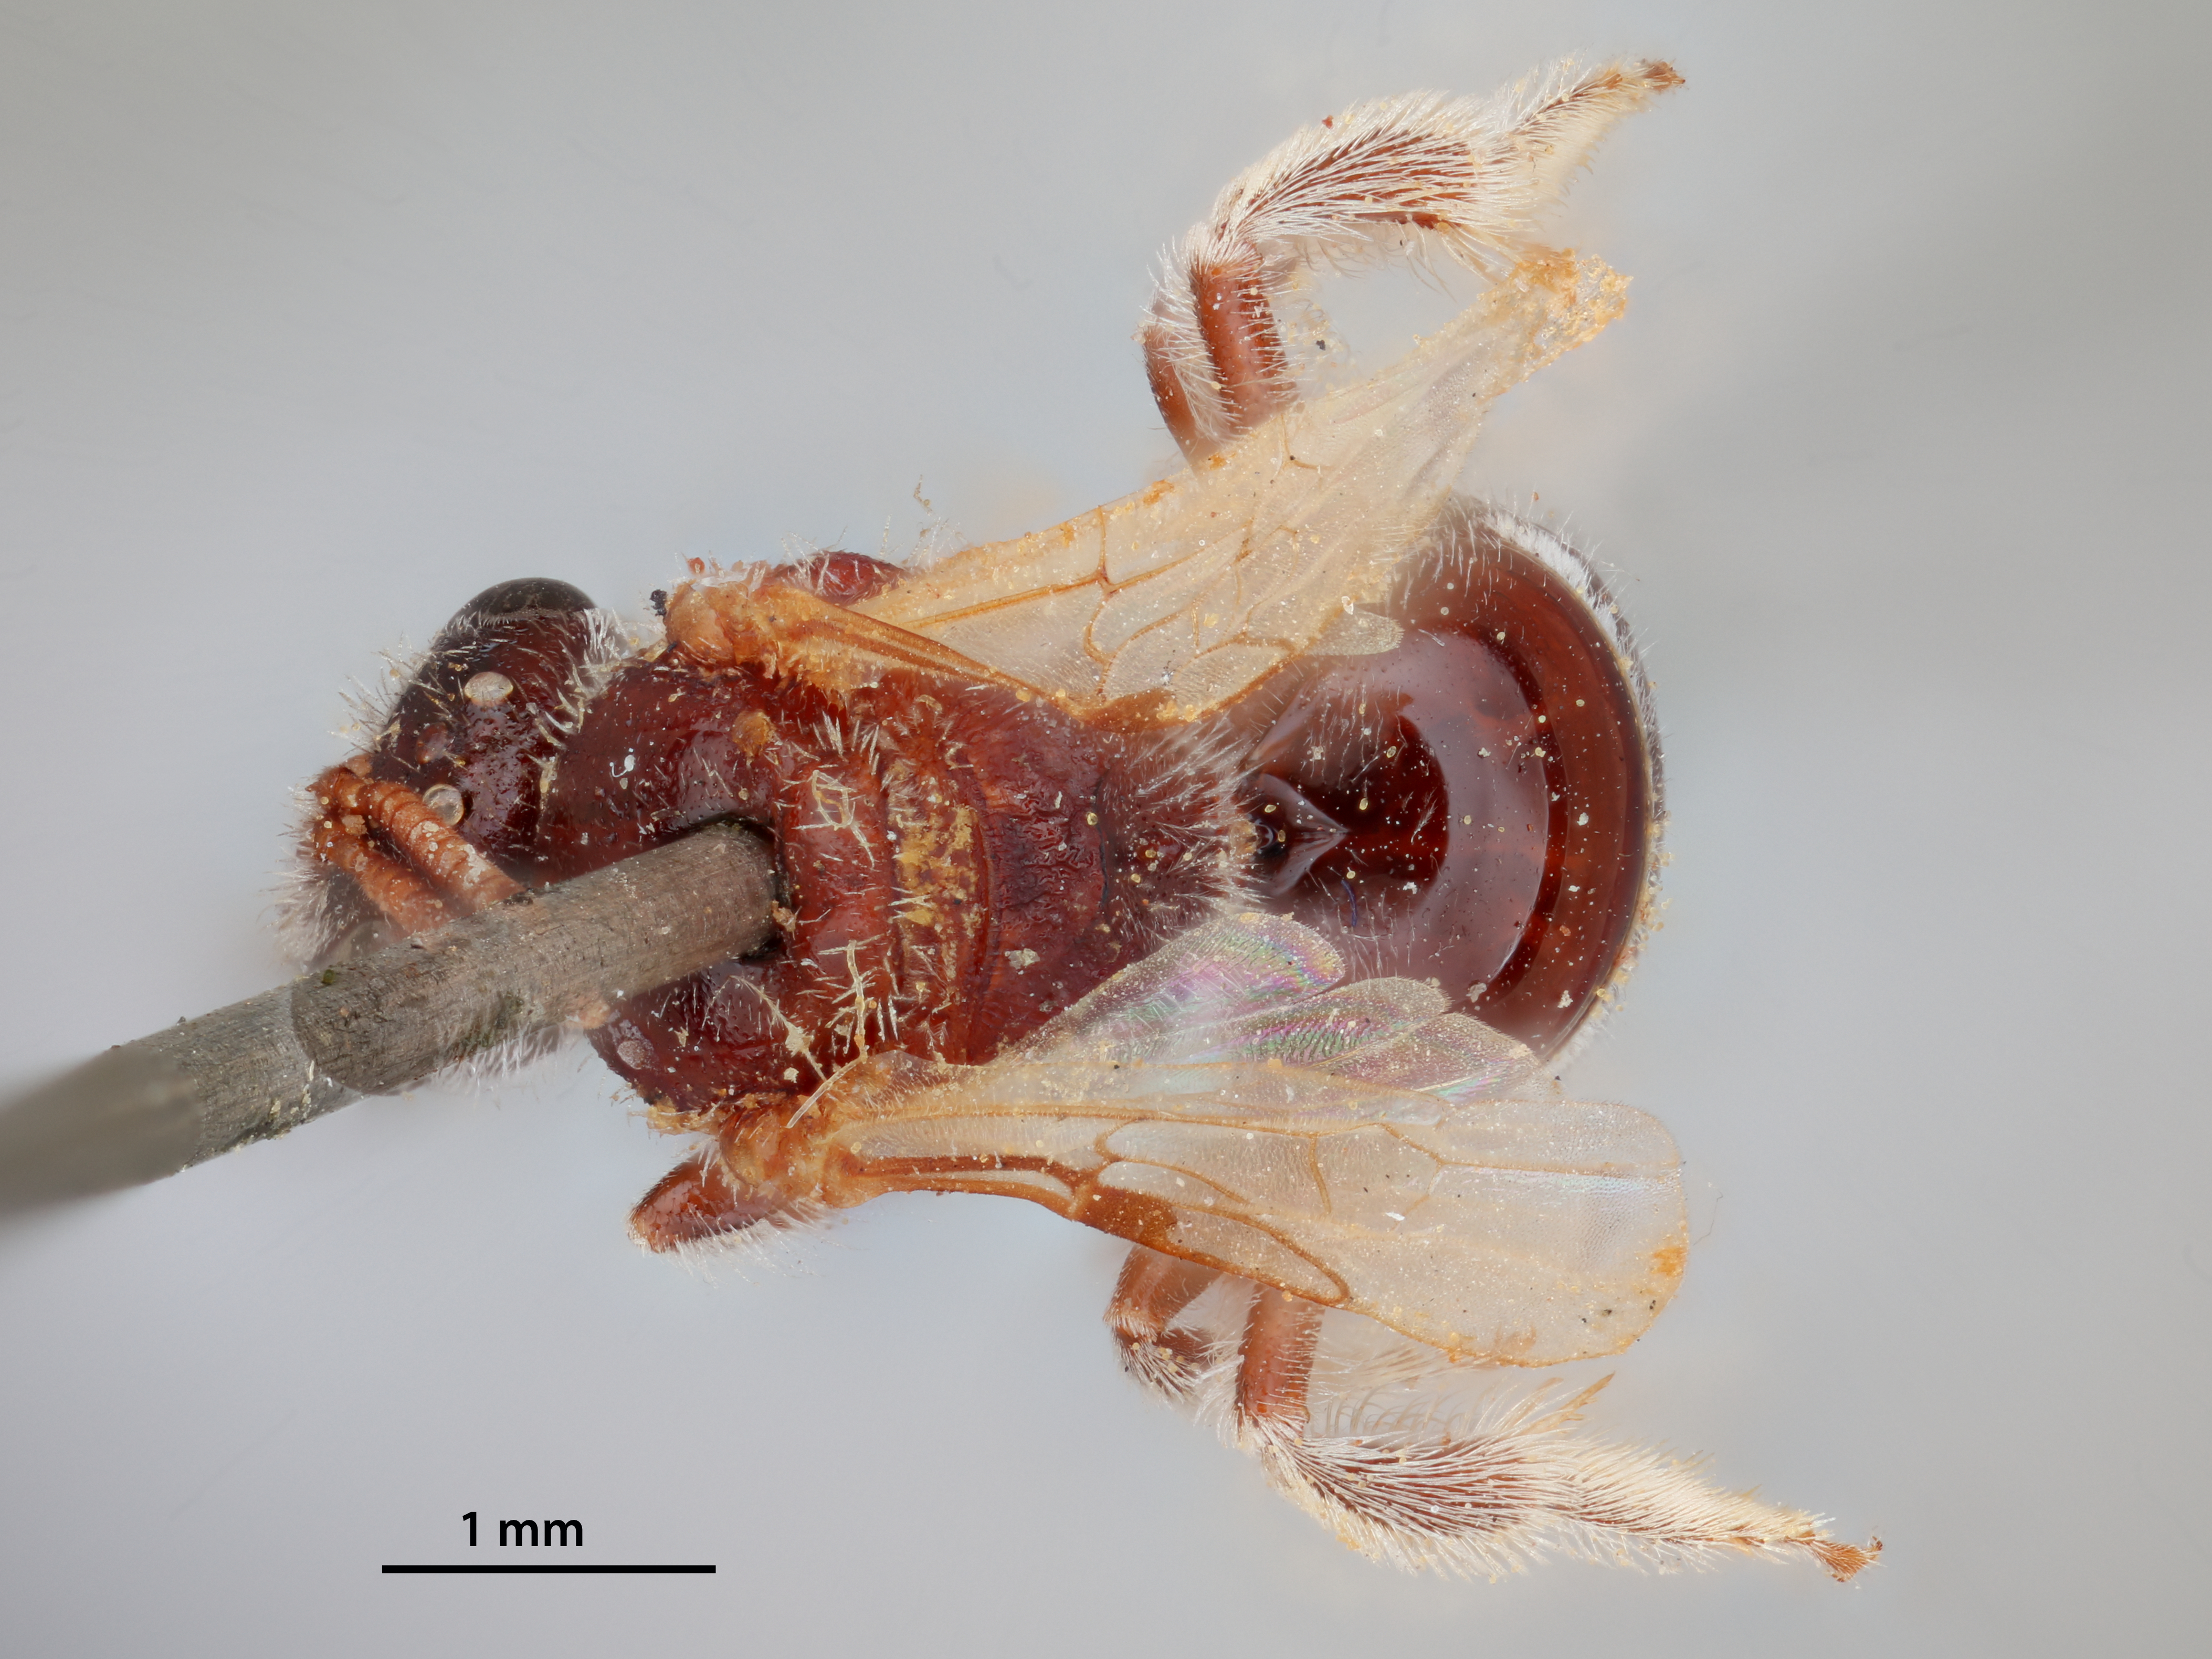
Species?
Halictus pectoraloides
